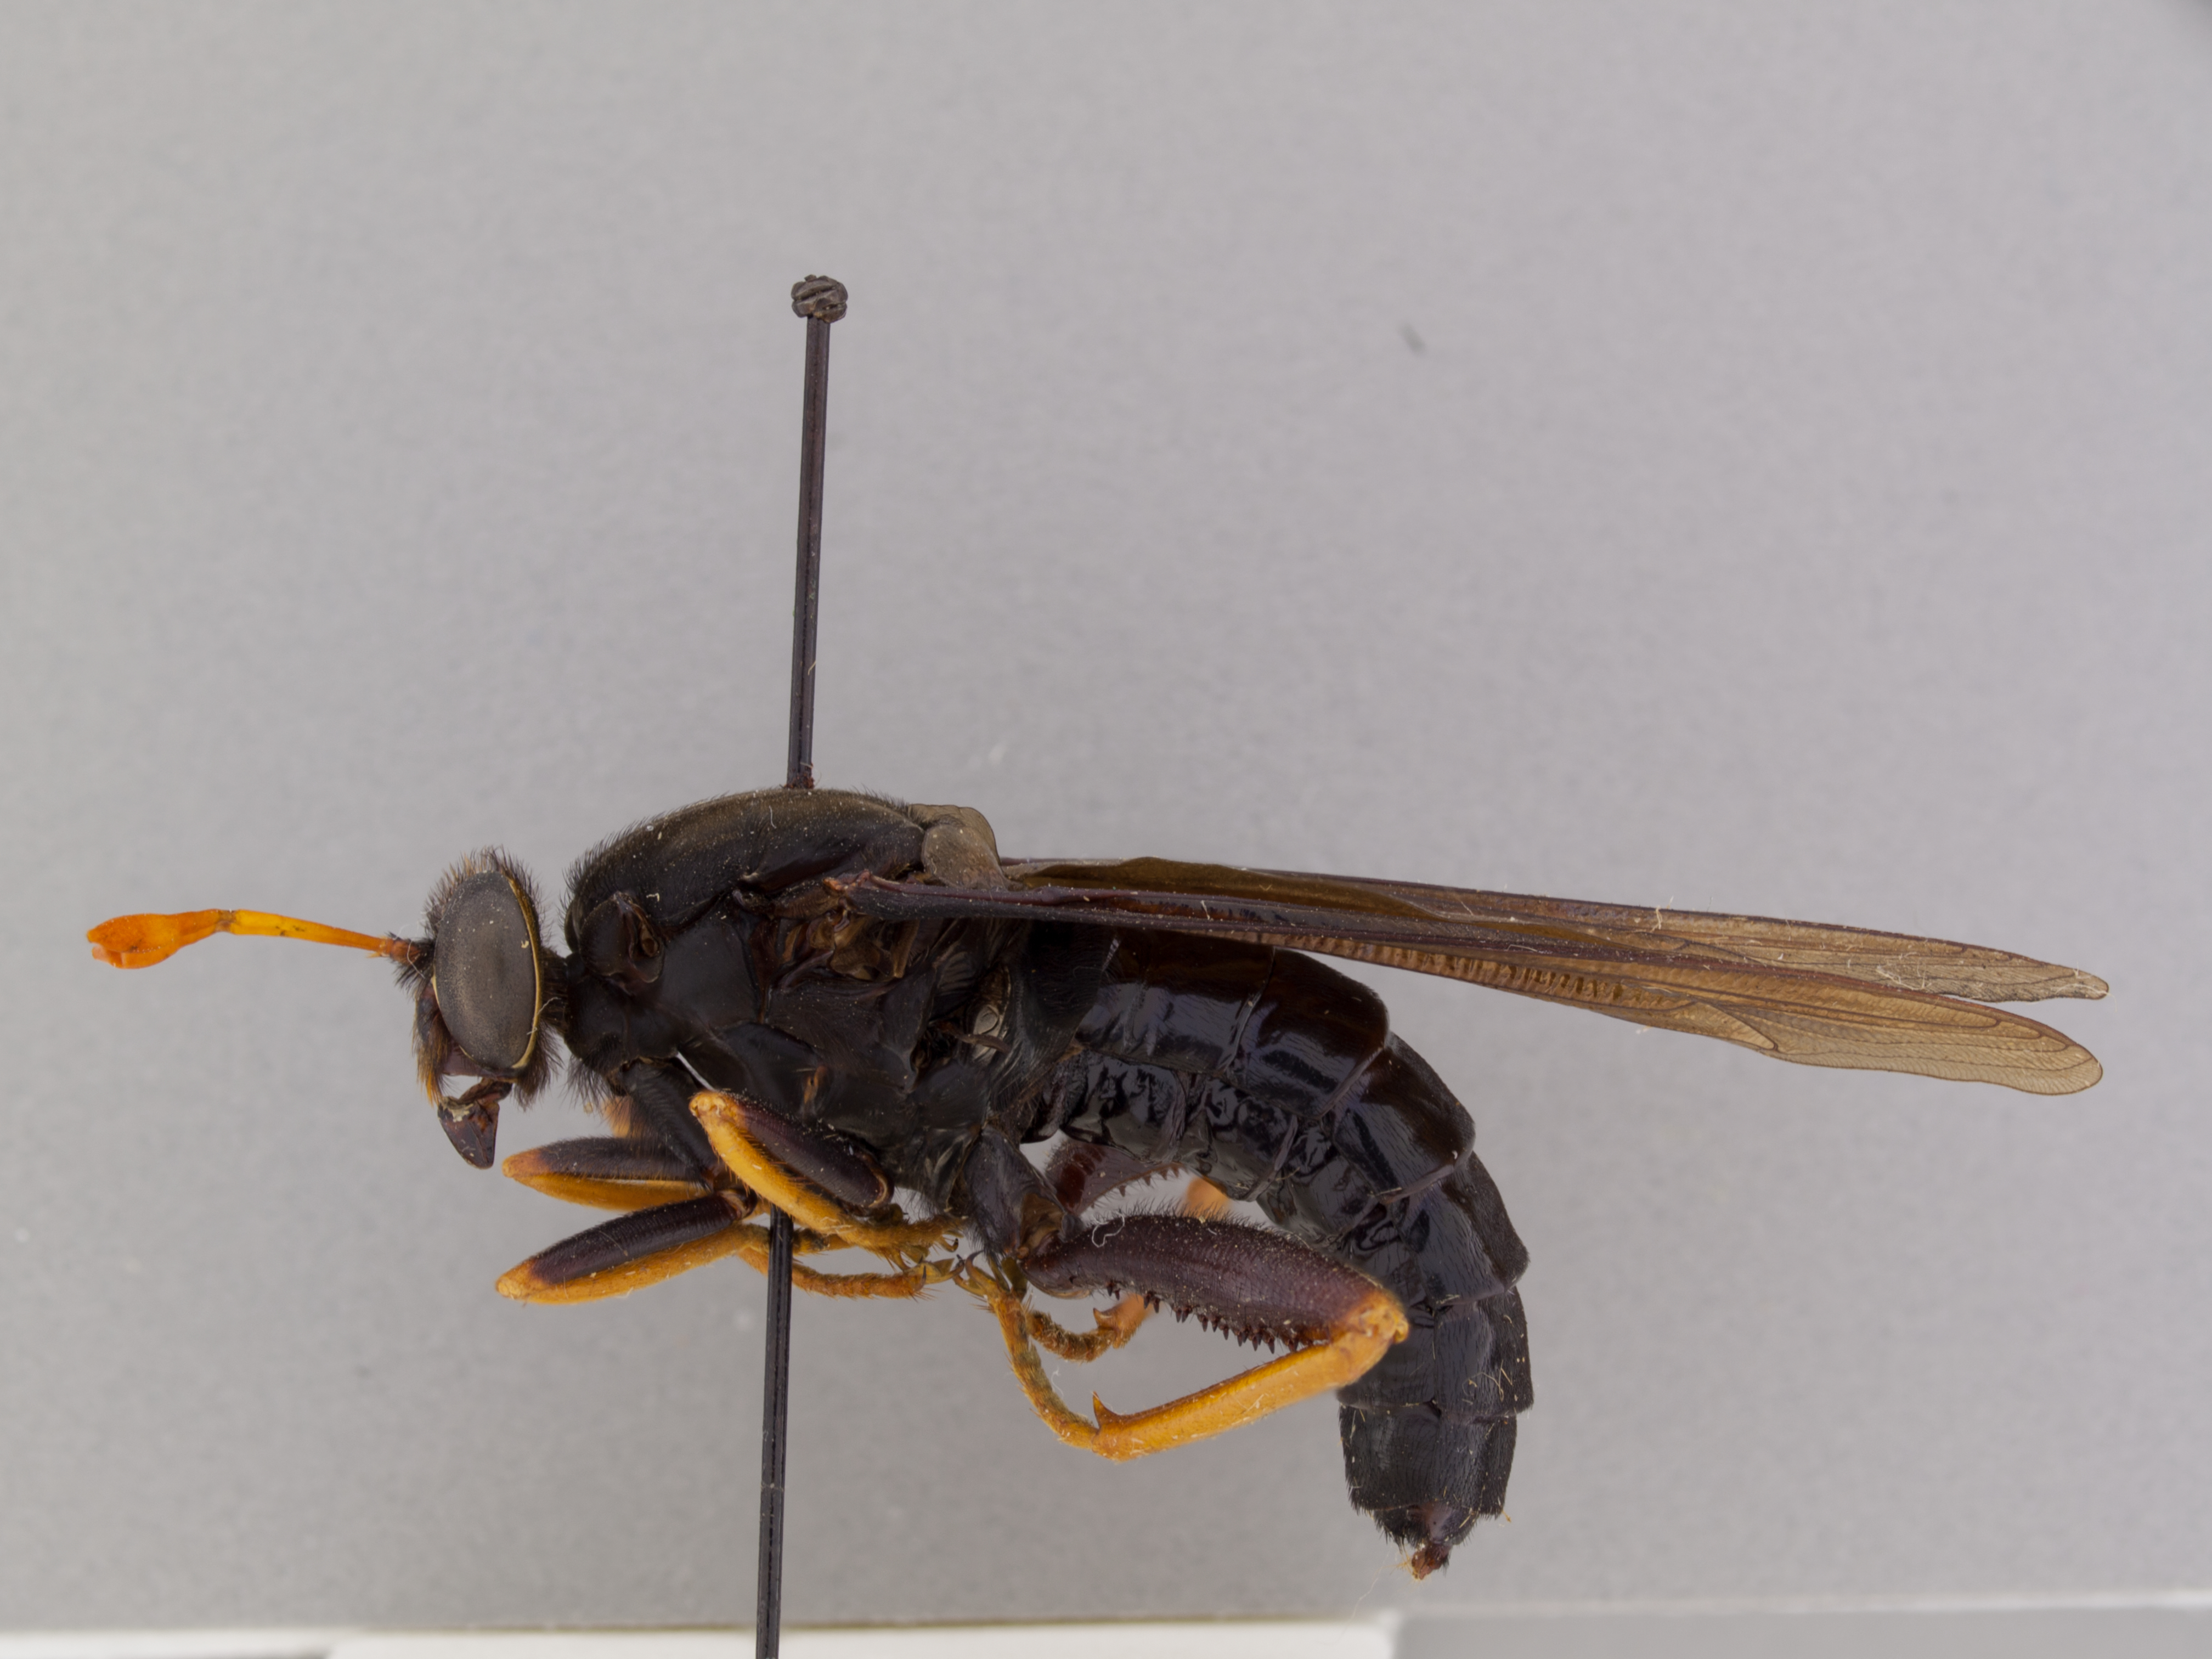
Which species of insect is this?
Mydas tibialis
